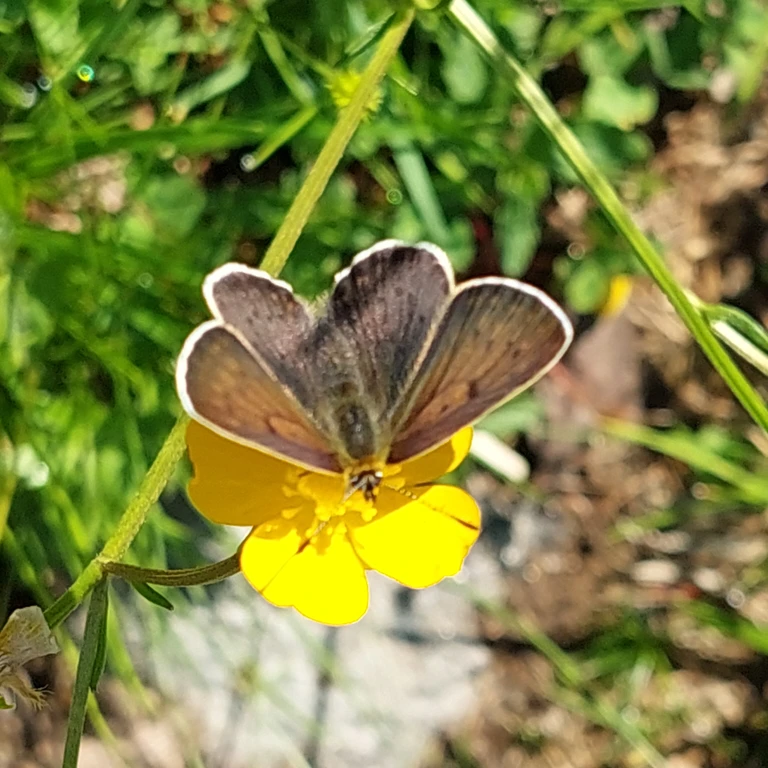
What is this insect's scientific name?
Lycaena tityrus (also Loweia tityrus)
